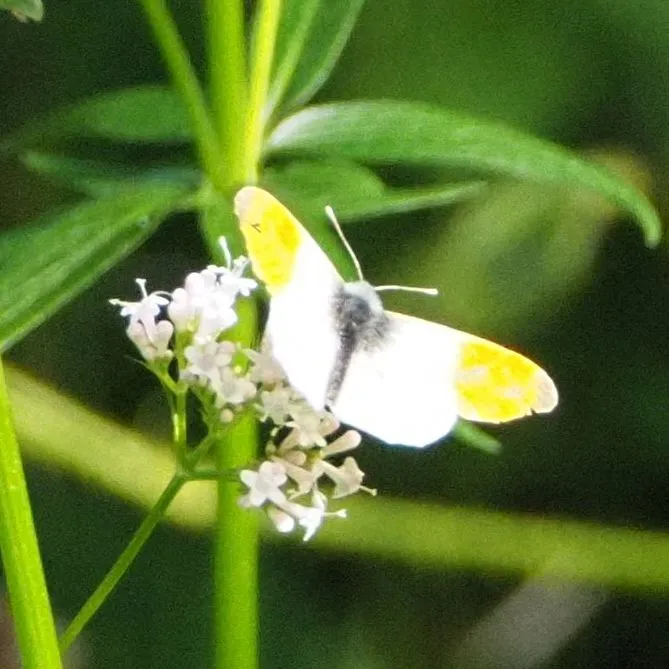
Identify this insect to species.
Anthocharis cardamines
